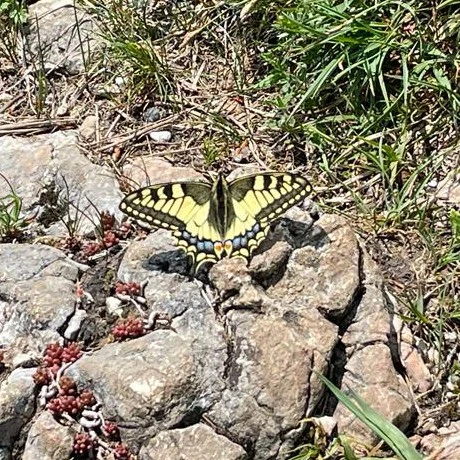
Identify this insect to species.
Papilio machaon
